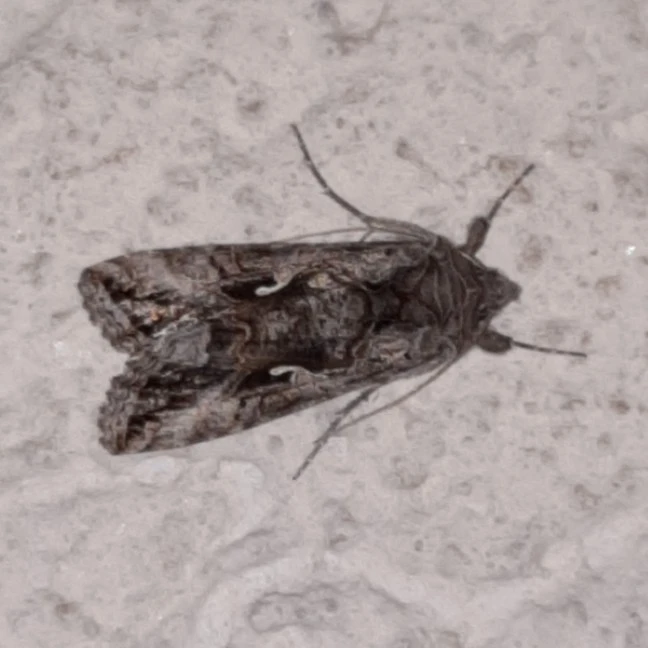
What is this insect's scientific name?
Autographa gamma
